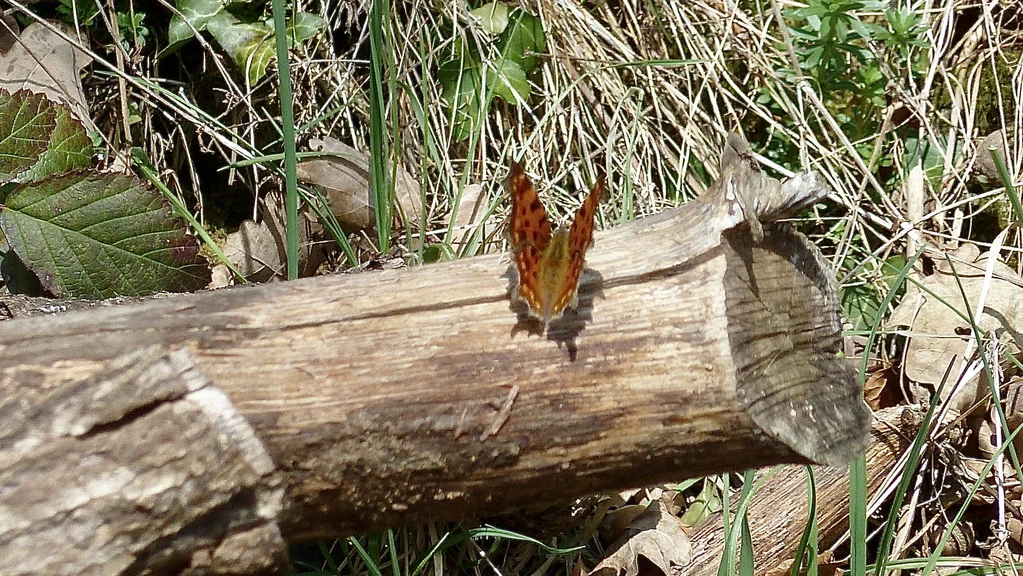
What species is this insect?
Polygonia c-album
